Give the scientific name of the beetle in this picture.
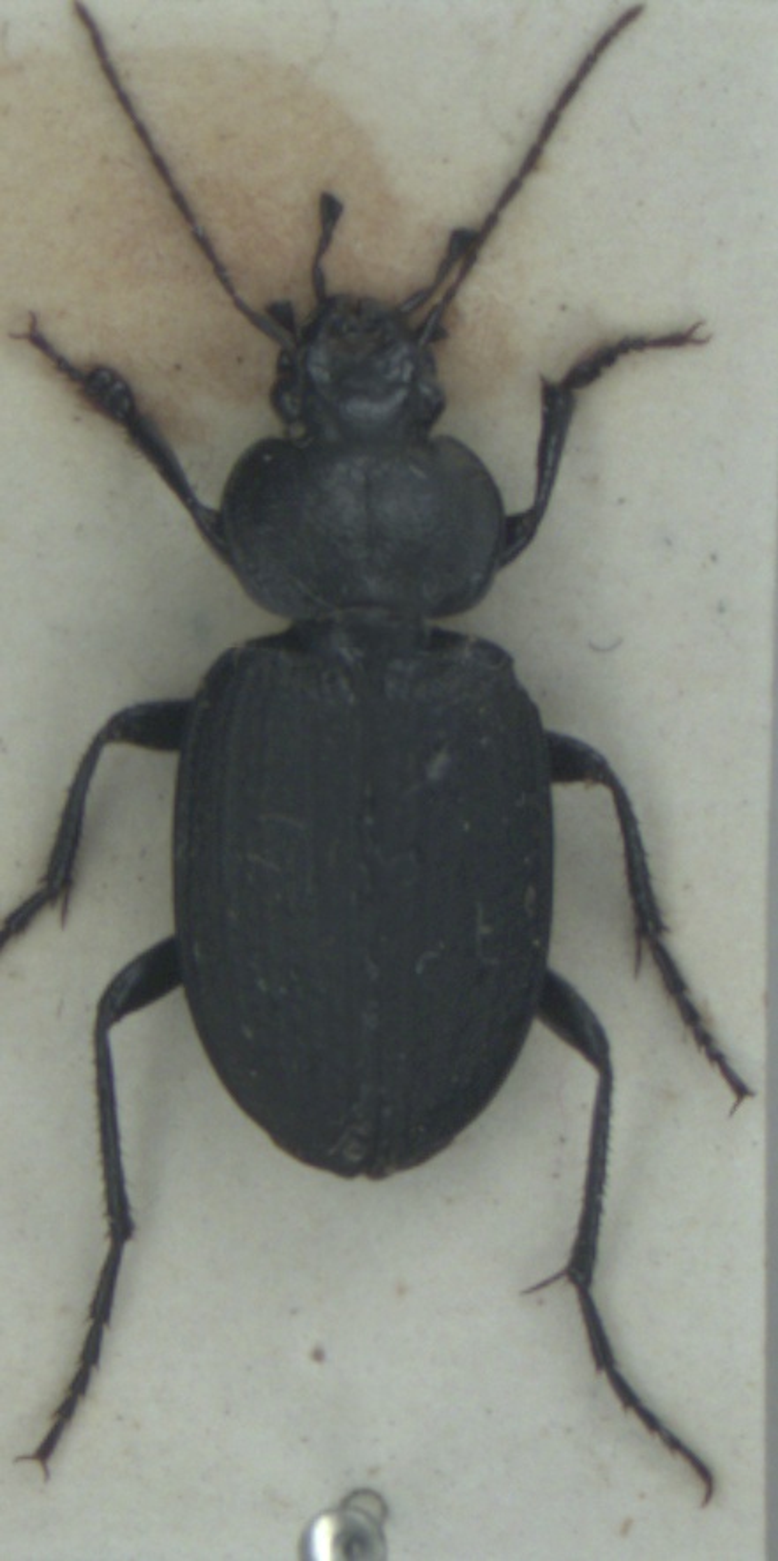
Licinus punctatulus
